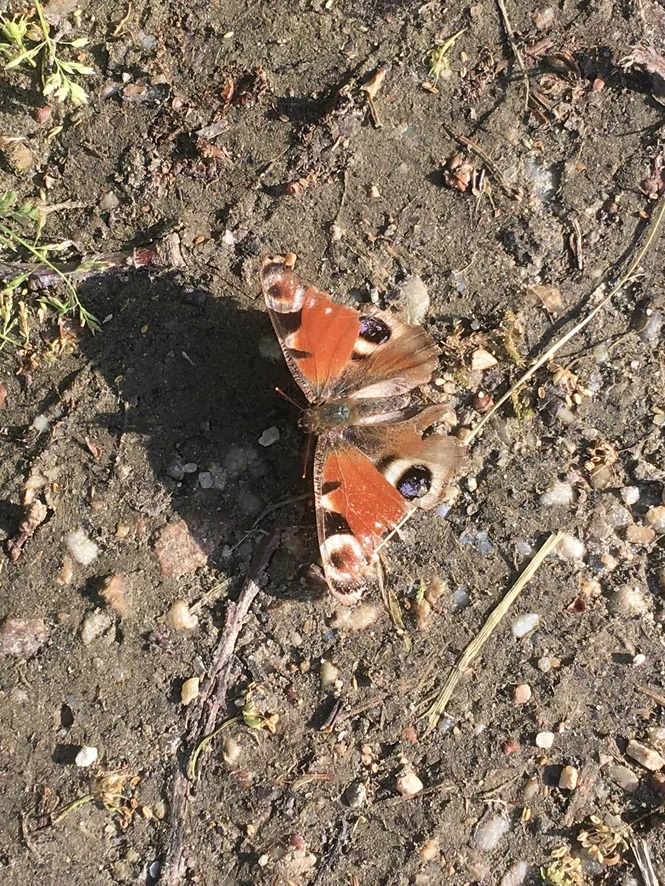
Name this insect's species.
Aglais io
